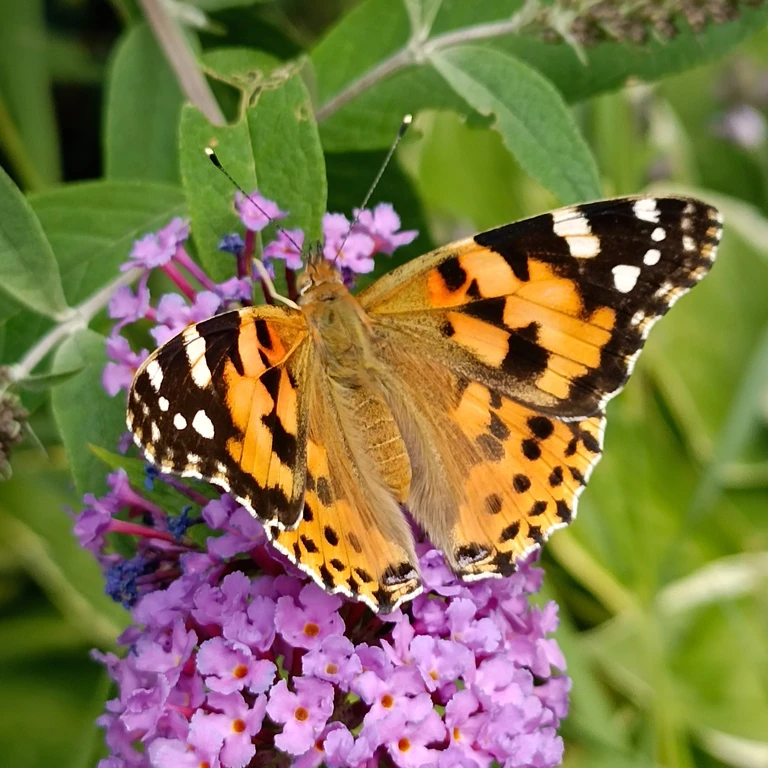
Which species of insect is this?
Vanessa cardui
